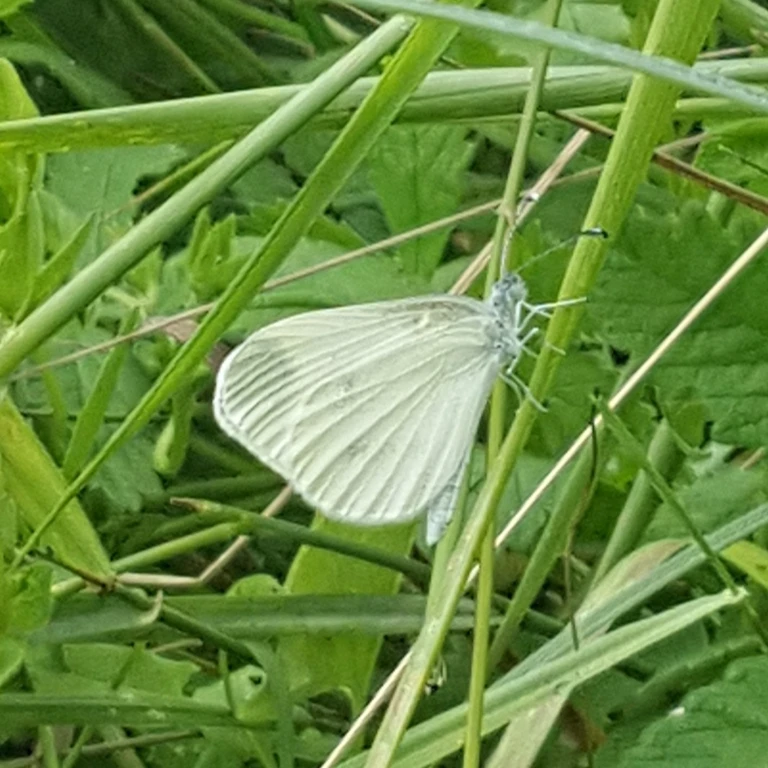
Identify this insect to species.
Leptidea sinapis/juvernica
